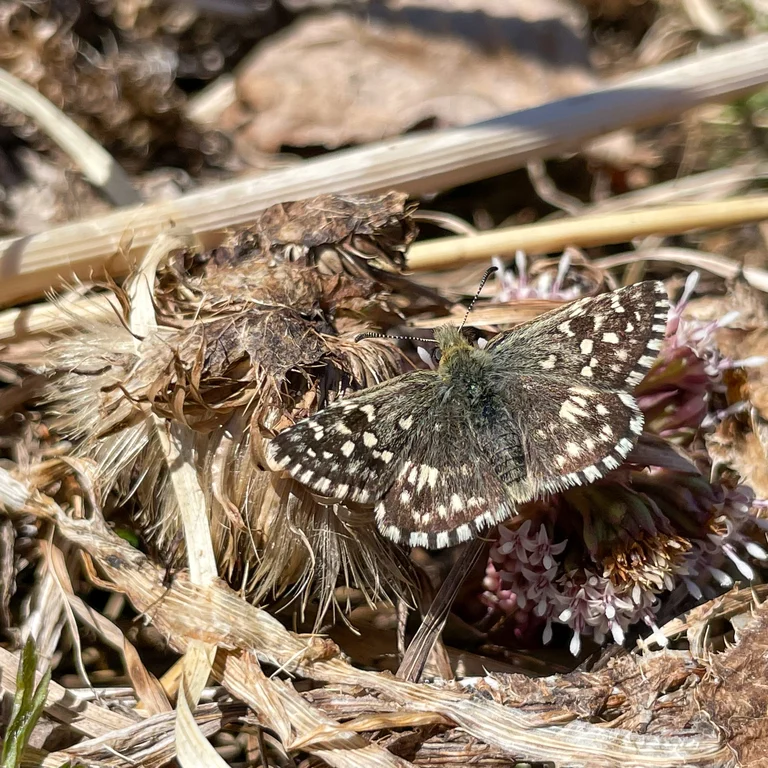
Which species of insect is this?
Pyrgus malvae
